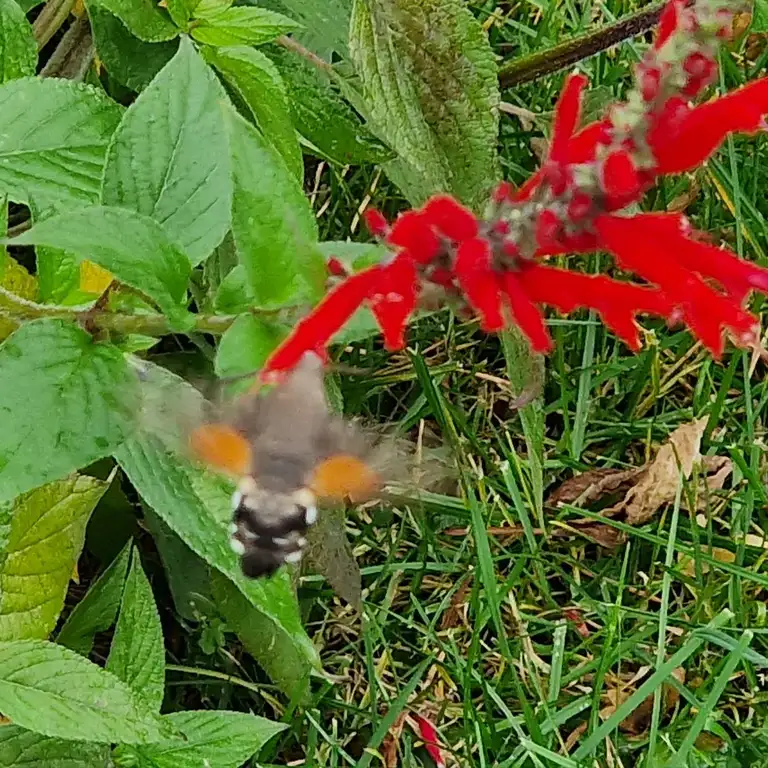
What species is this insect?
Macroglossum stellatarum
